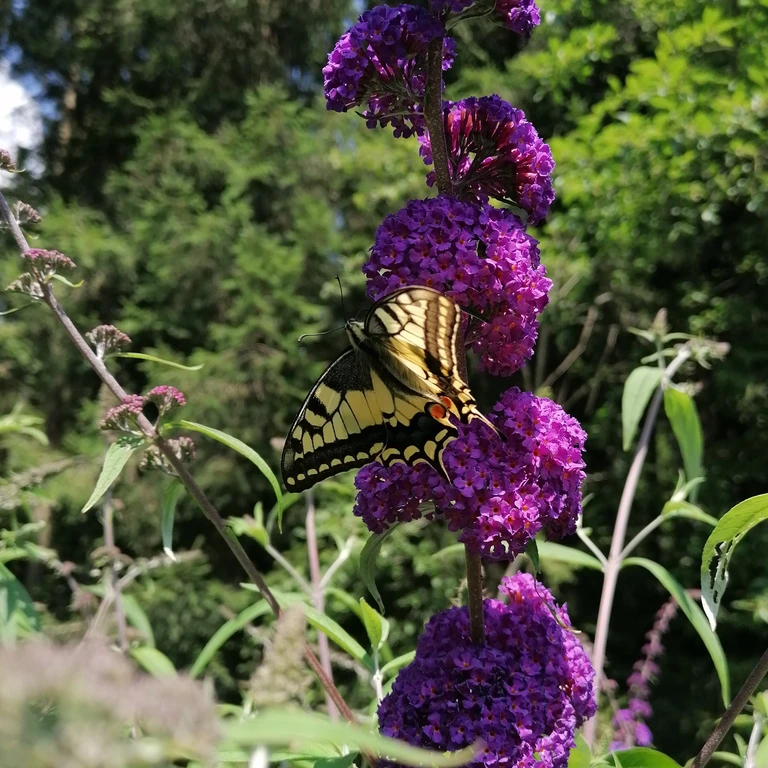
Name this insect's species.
Papilio machaon
